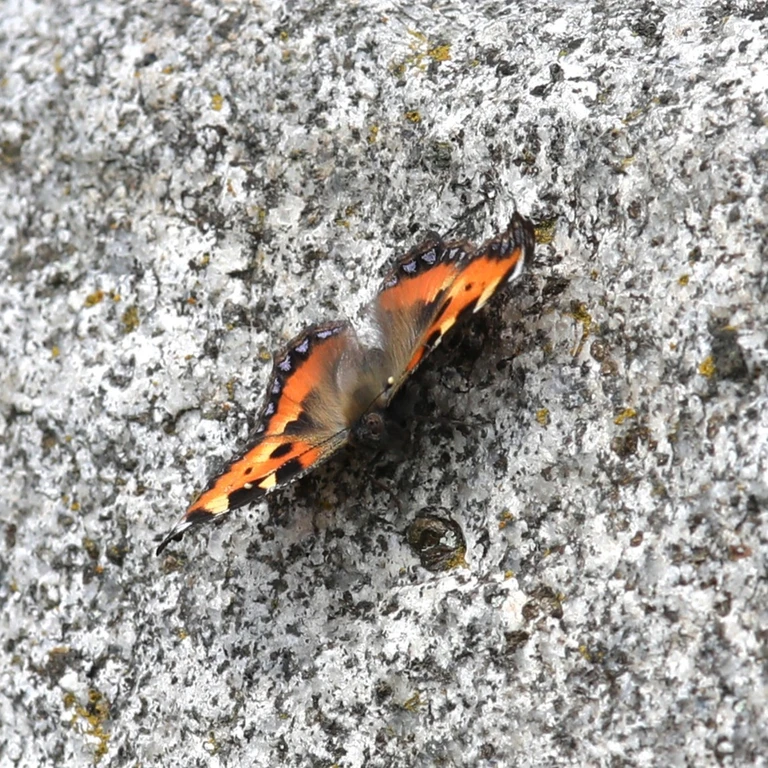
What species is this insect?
Aglais urticae
